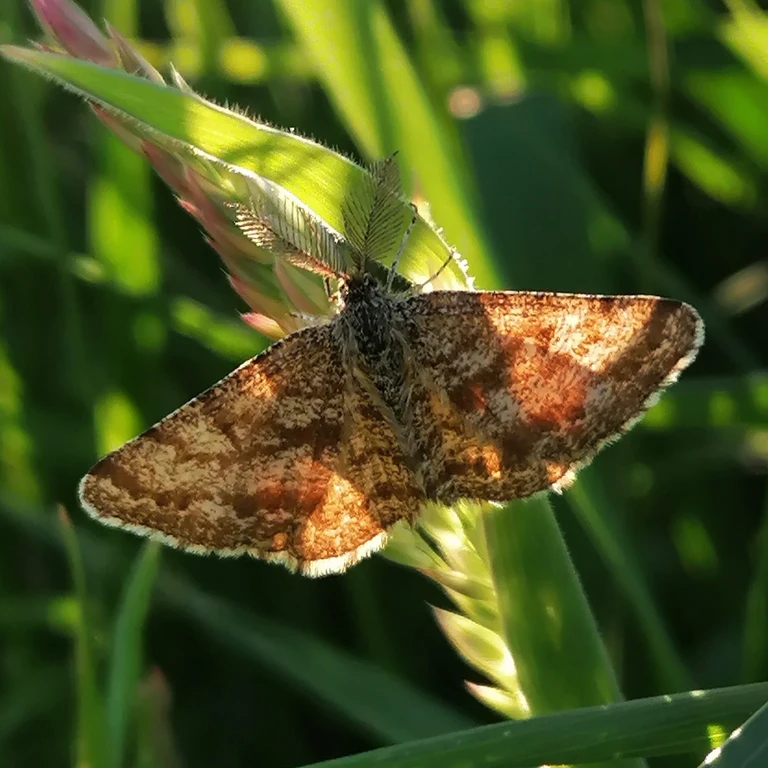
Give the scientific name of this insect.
Ematurga atomaria
